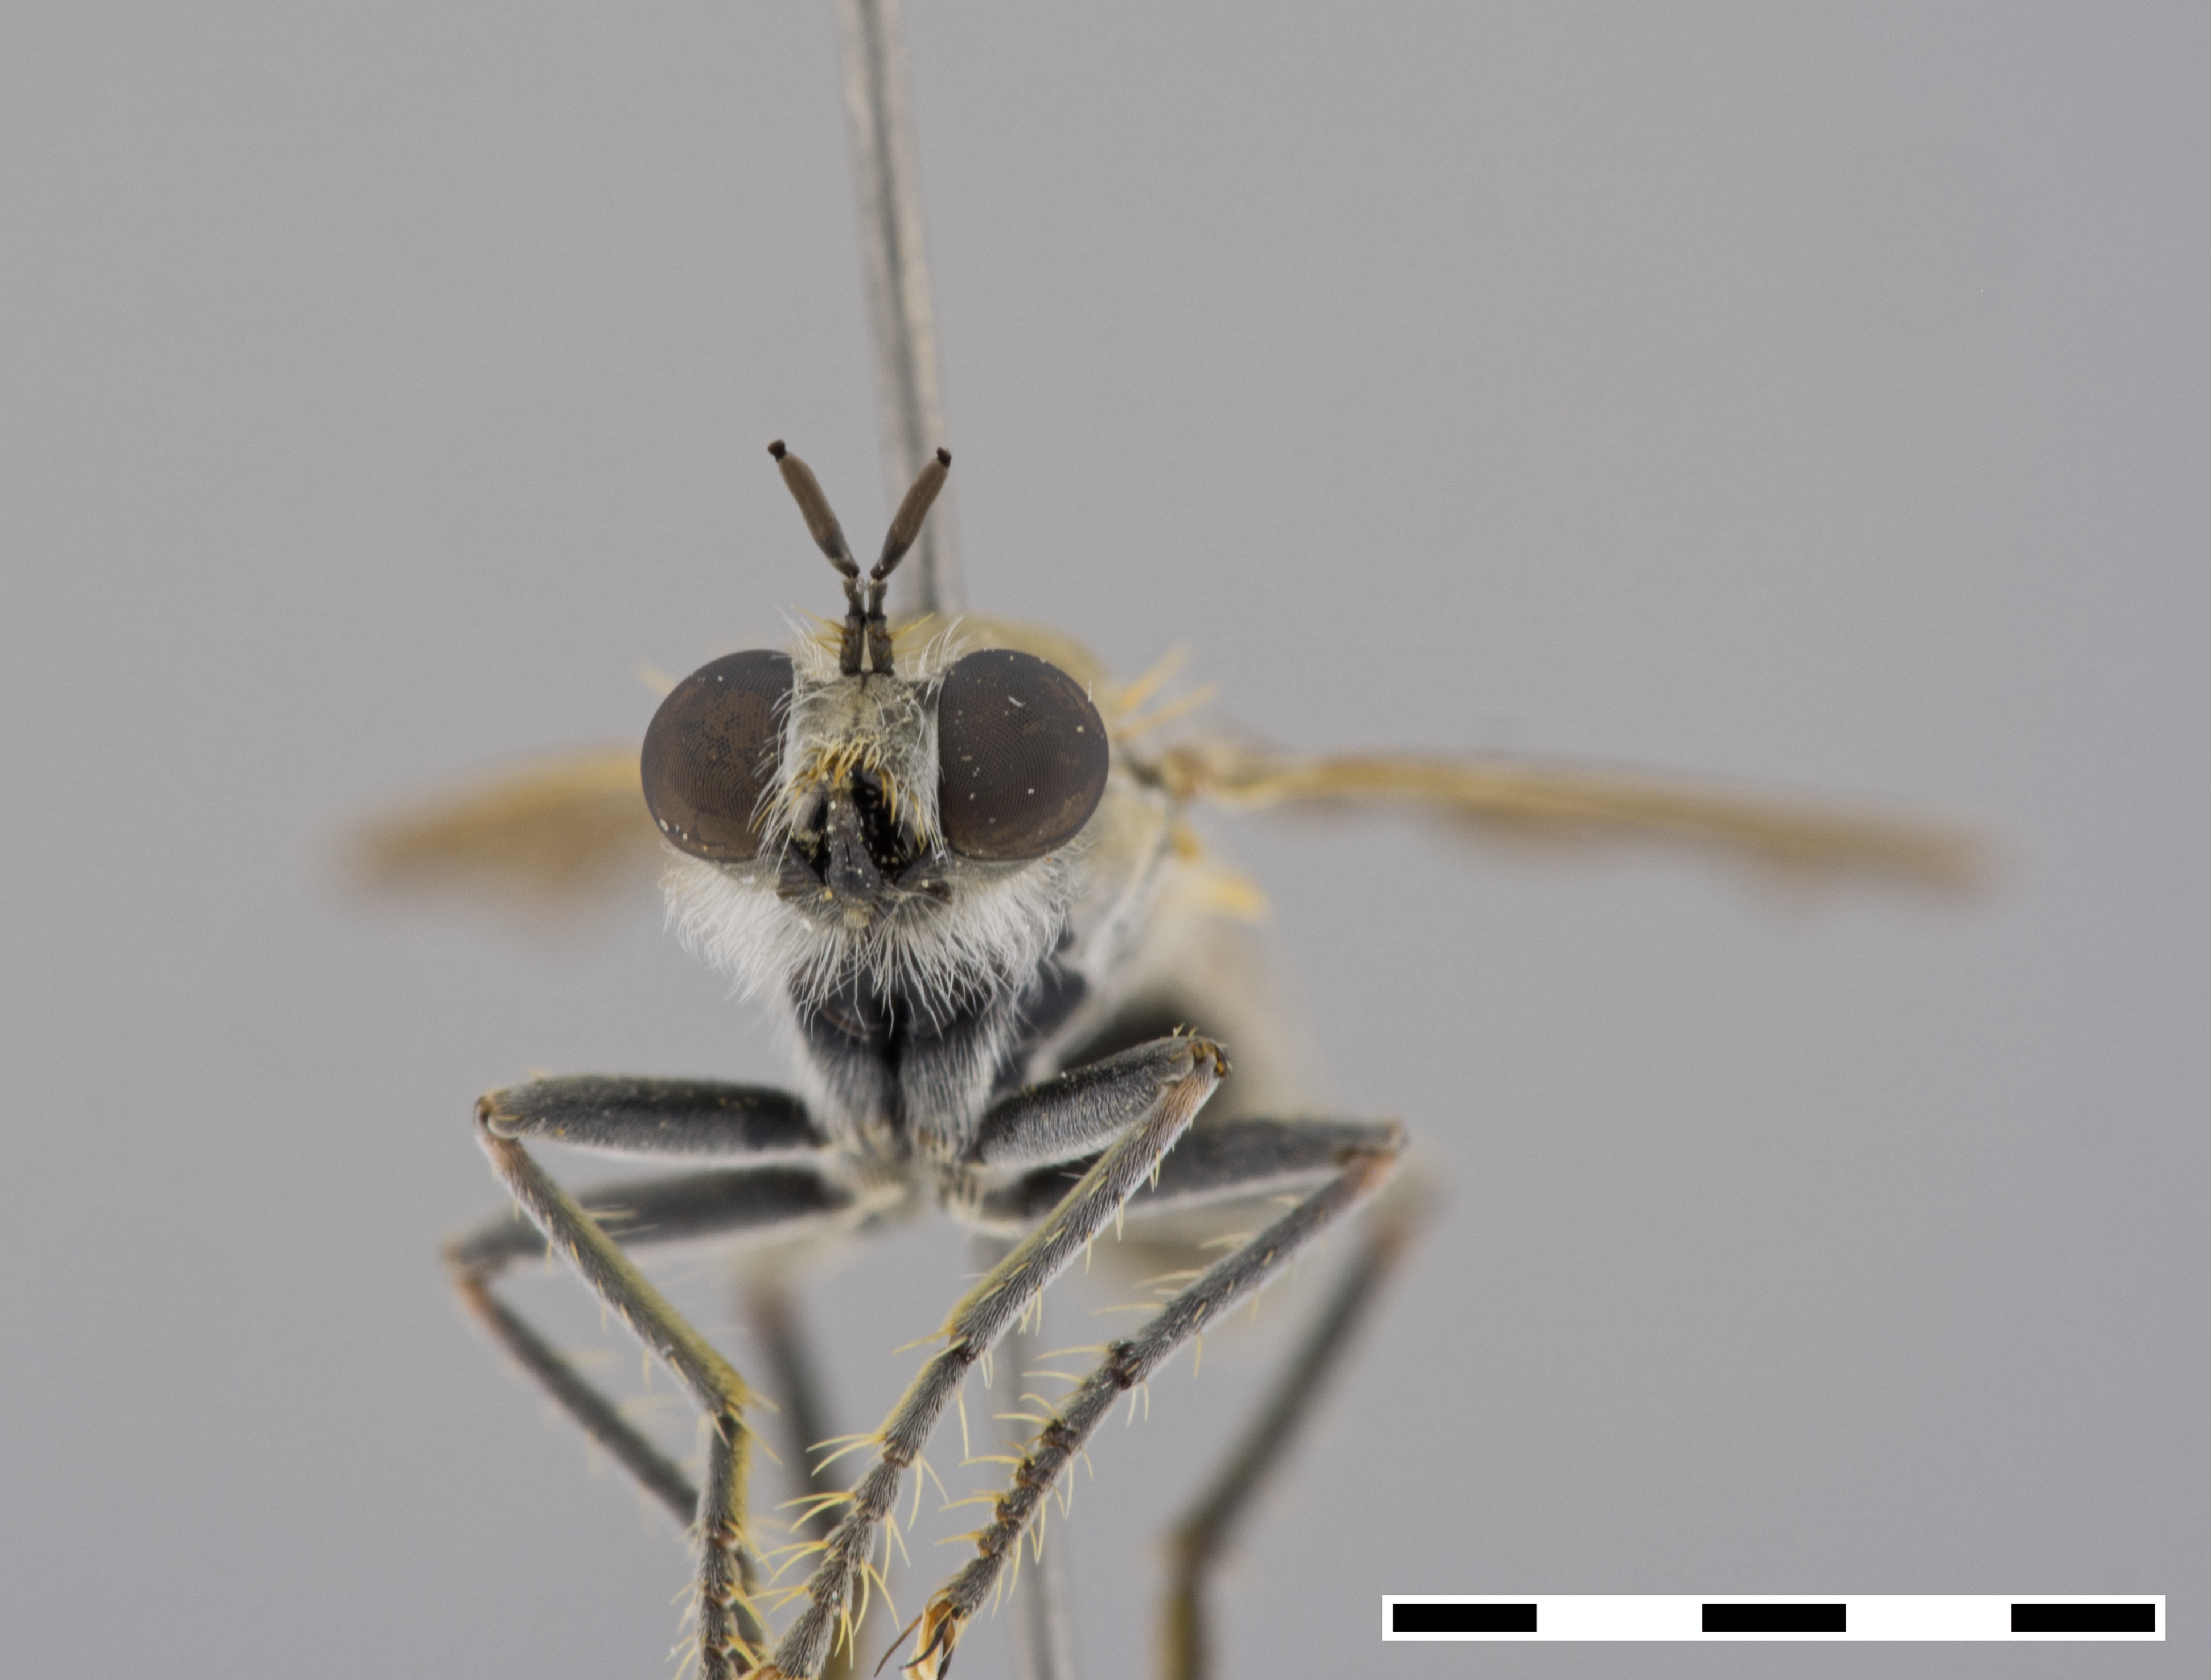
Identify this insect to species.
Laphyctis eremia
